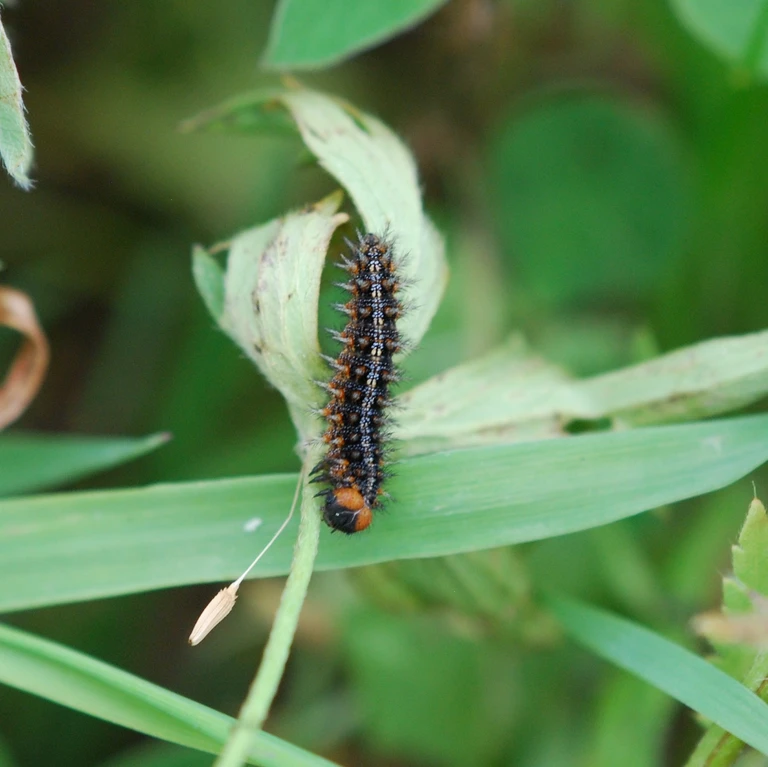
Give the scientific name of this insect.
Issoria lathonia
